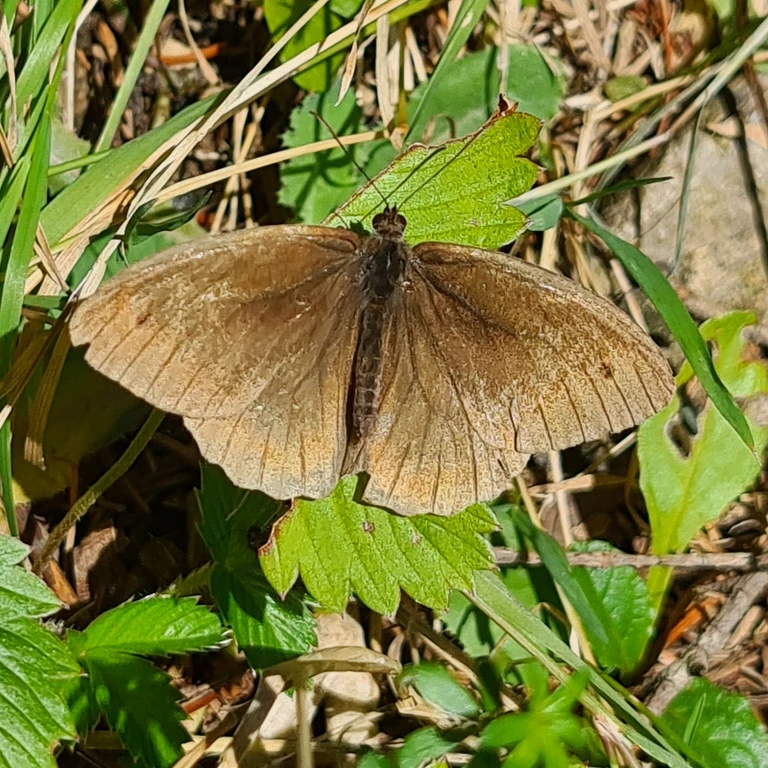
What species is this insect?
Maniola jurtina
